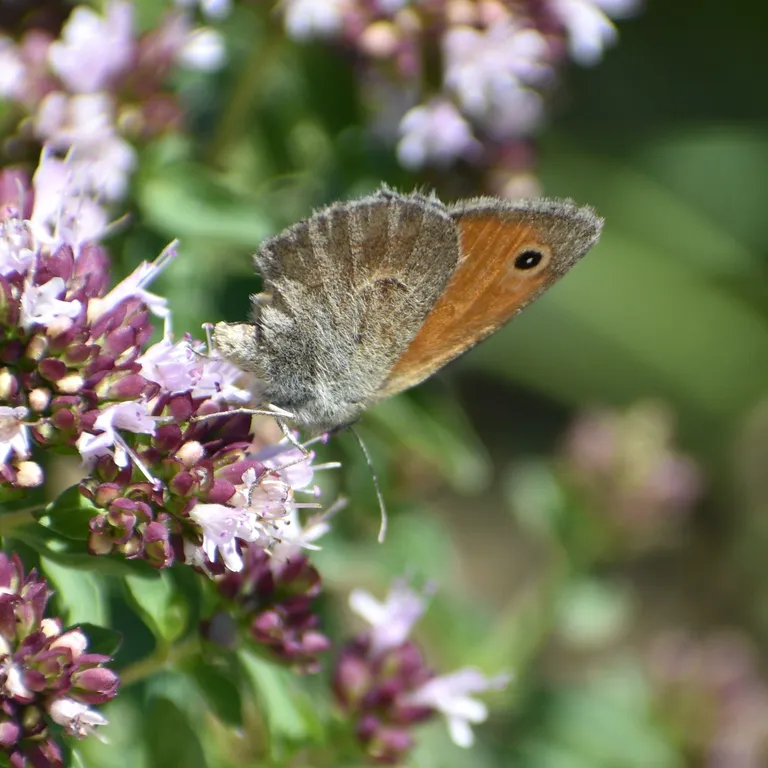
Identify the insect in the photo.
Coenonympha pamphilus
